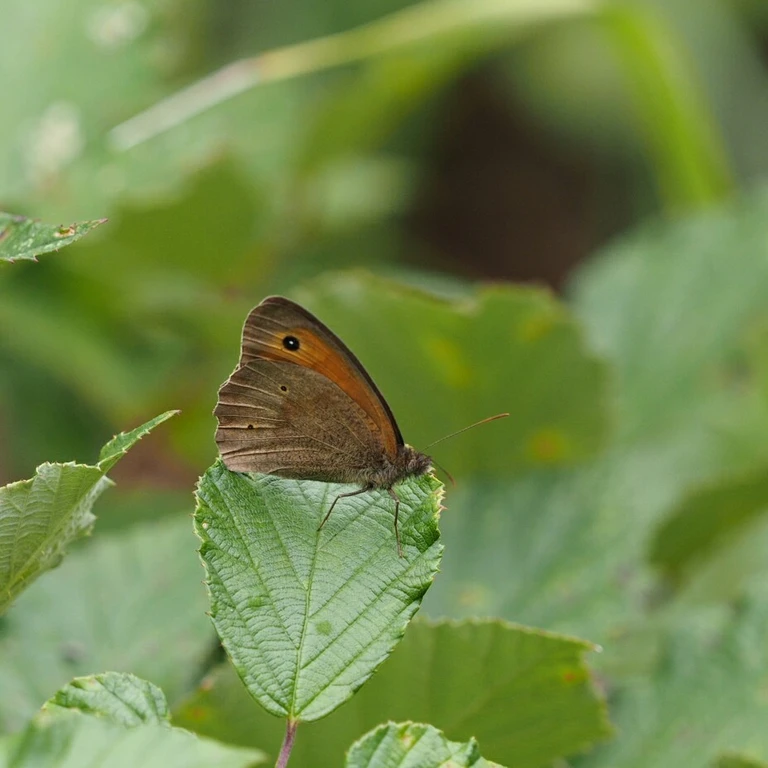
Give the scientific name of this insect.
Maniola jurtina
